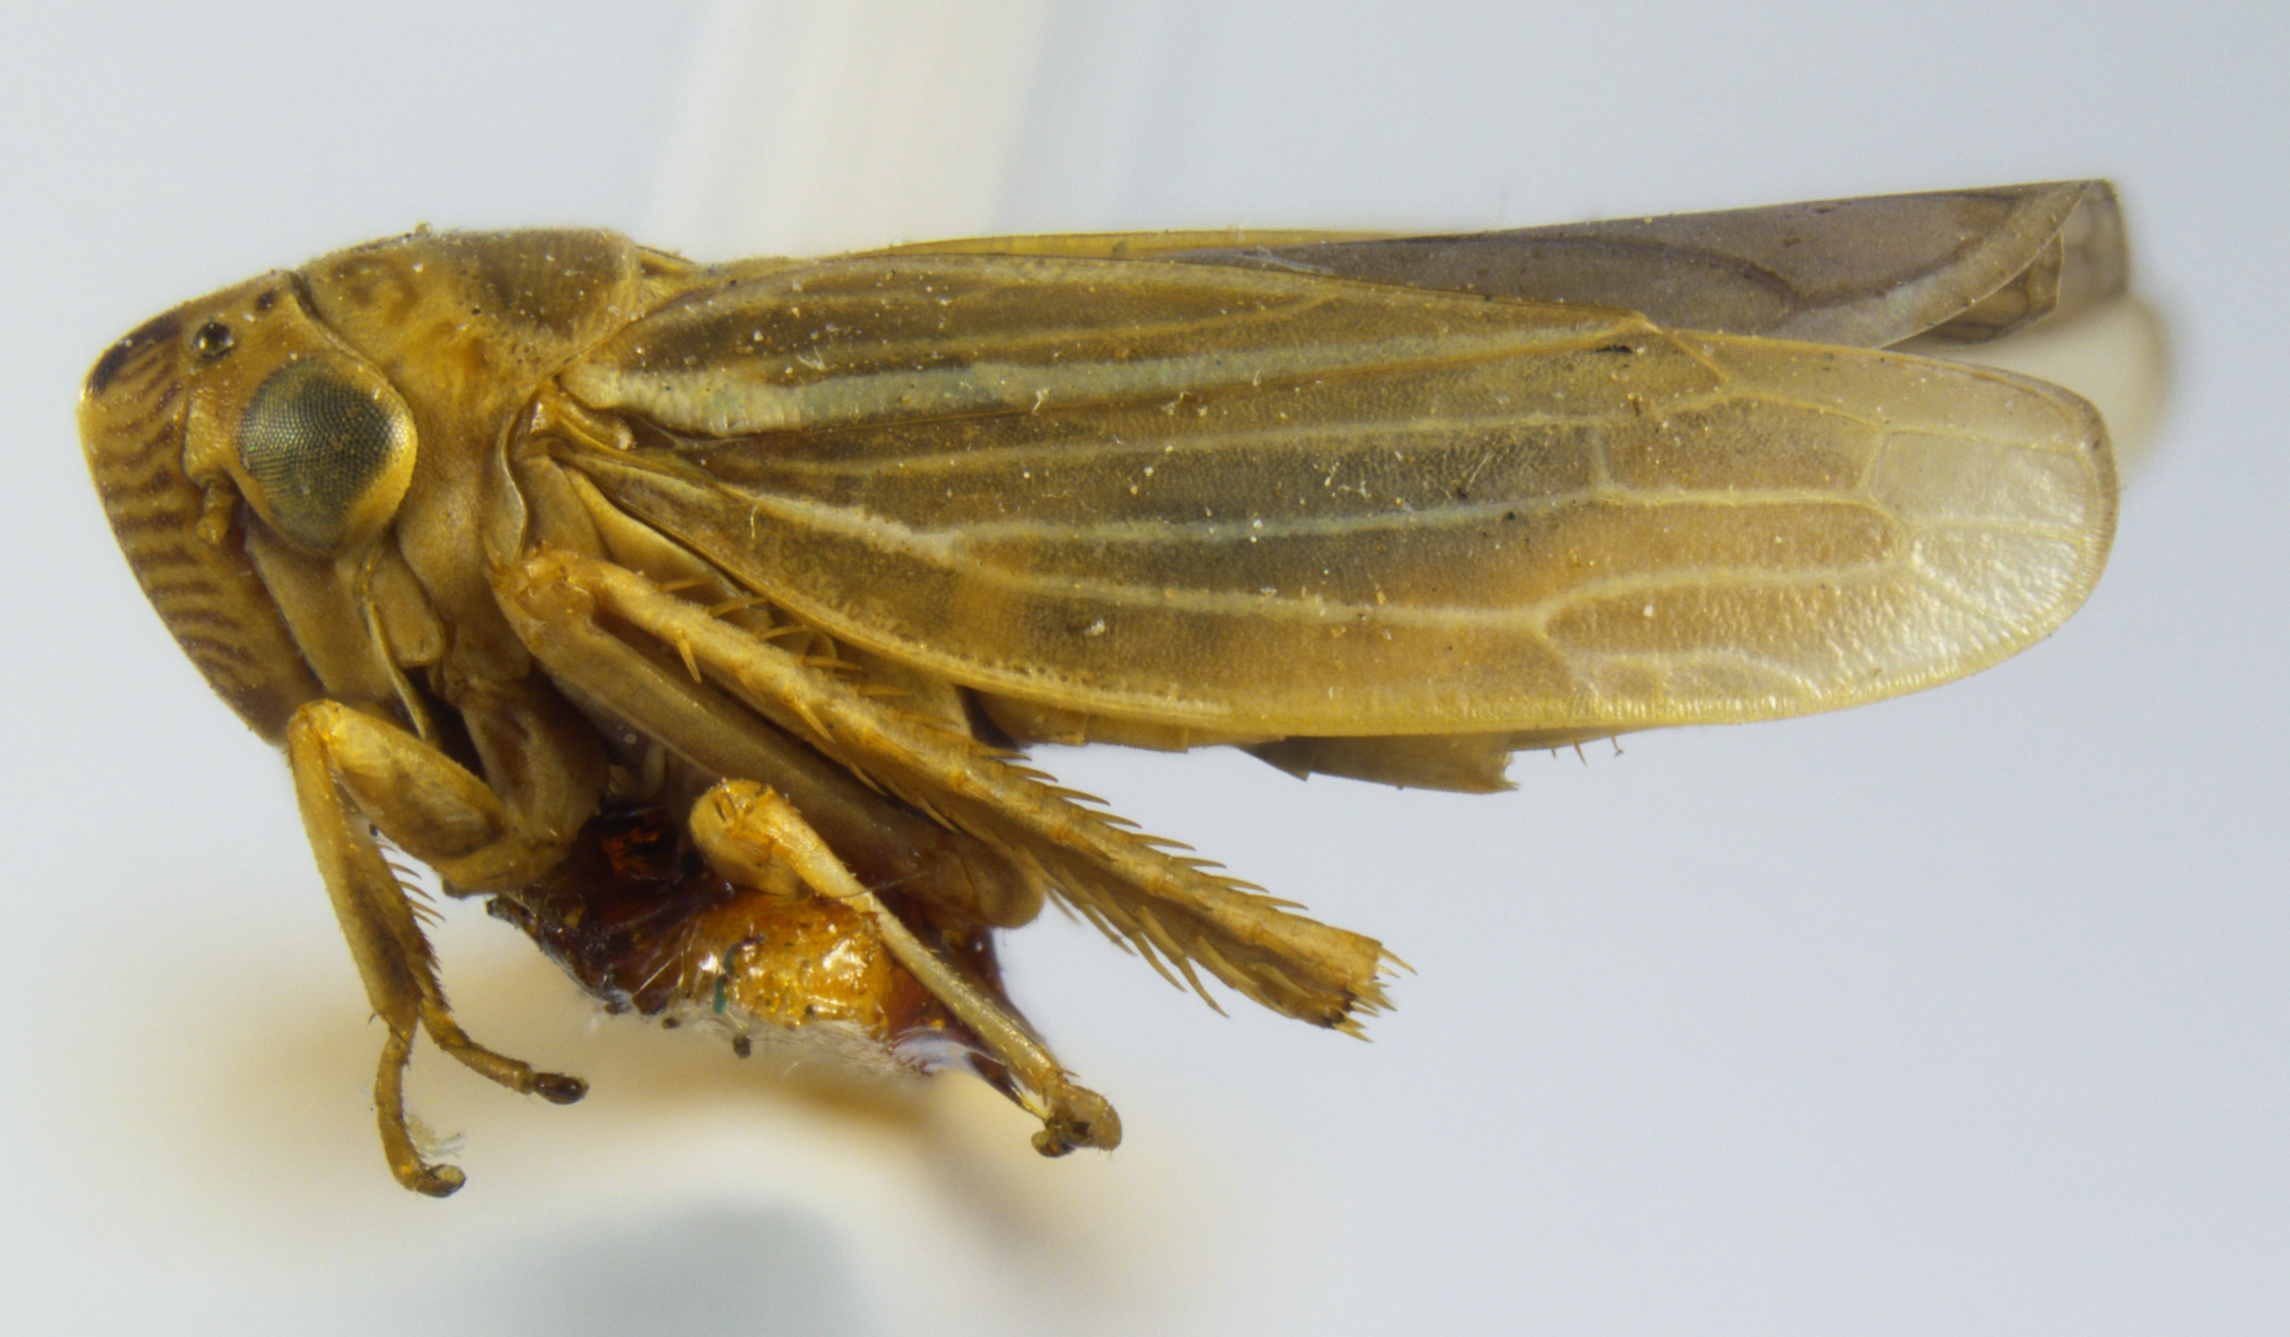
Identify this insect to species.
Tettigonia hartii
